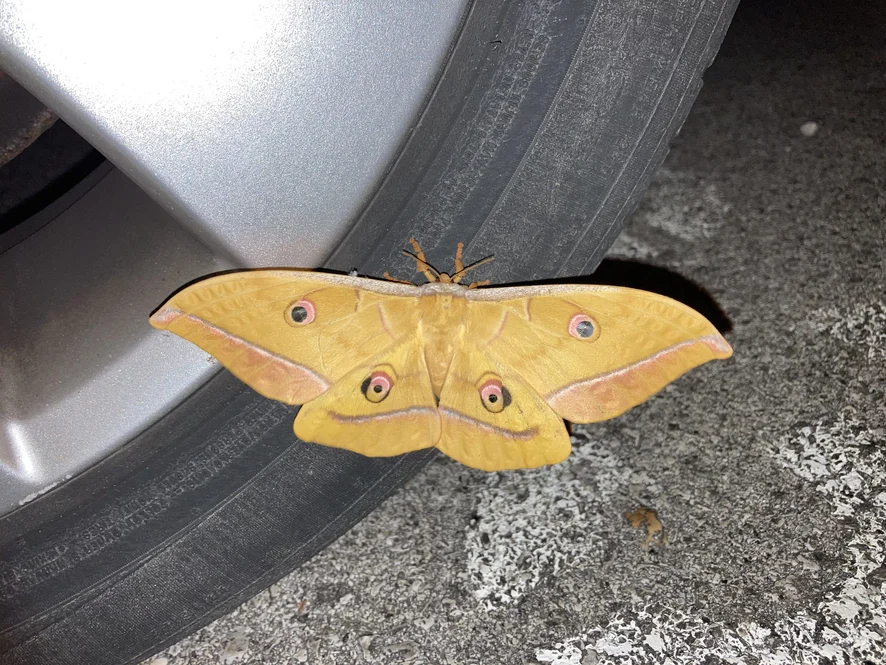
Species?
Antheraea yamamai
